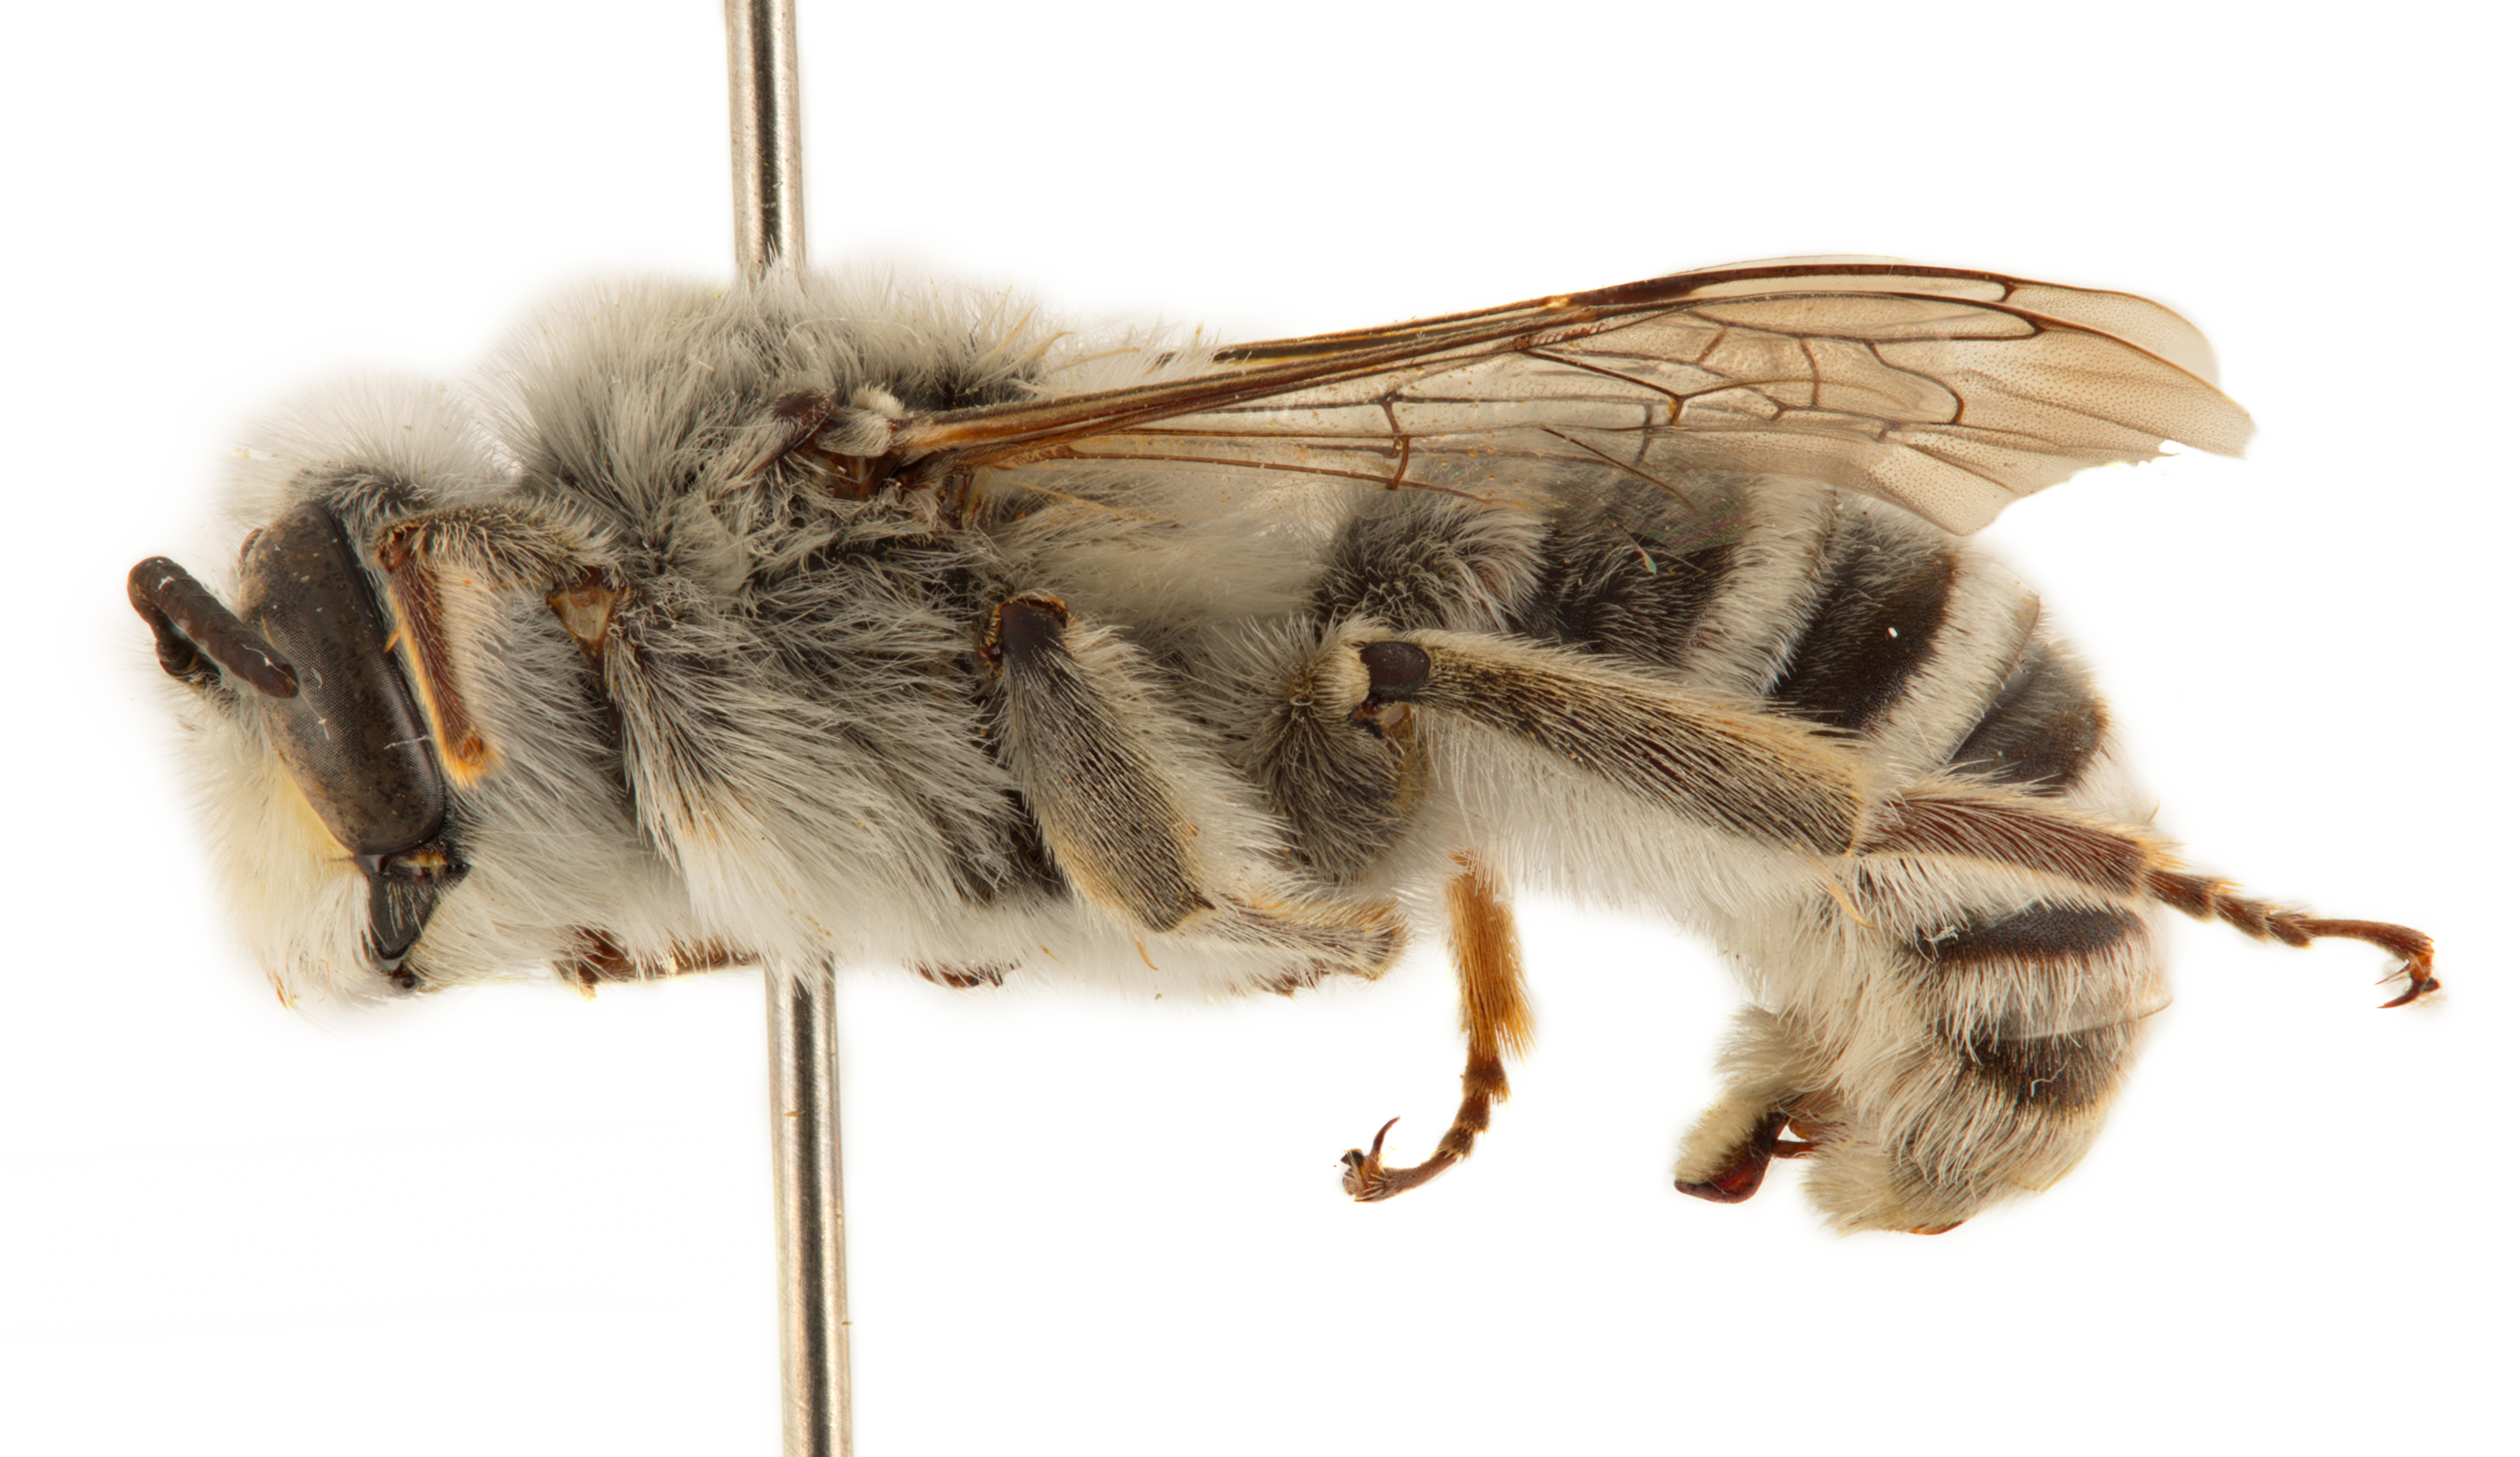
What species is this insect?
Megandrena enceliae
